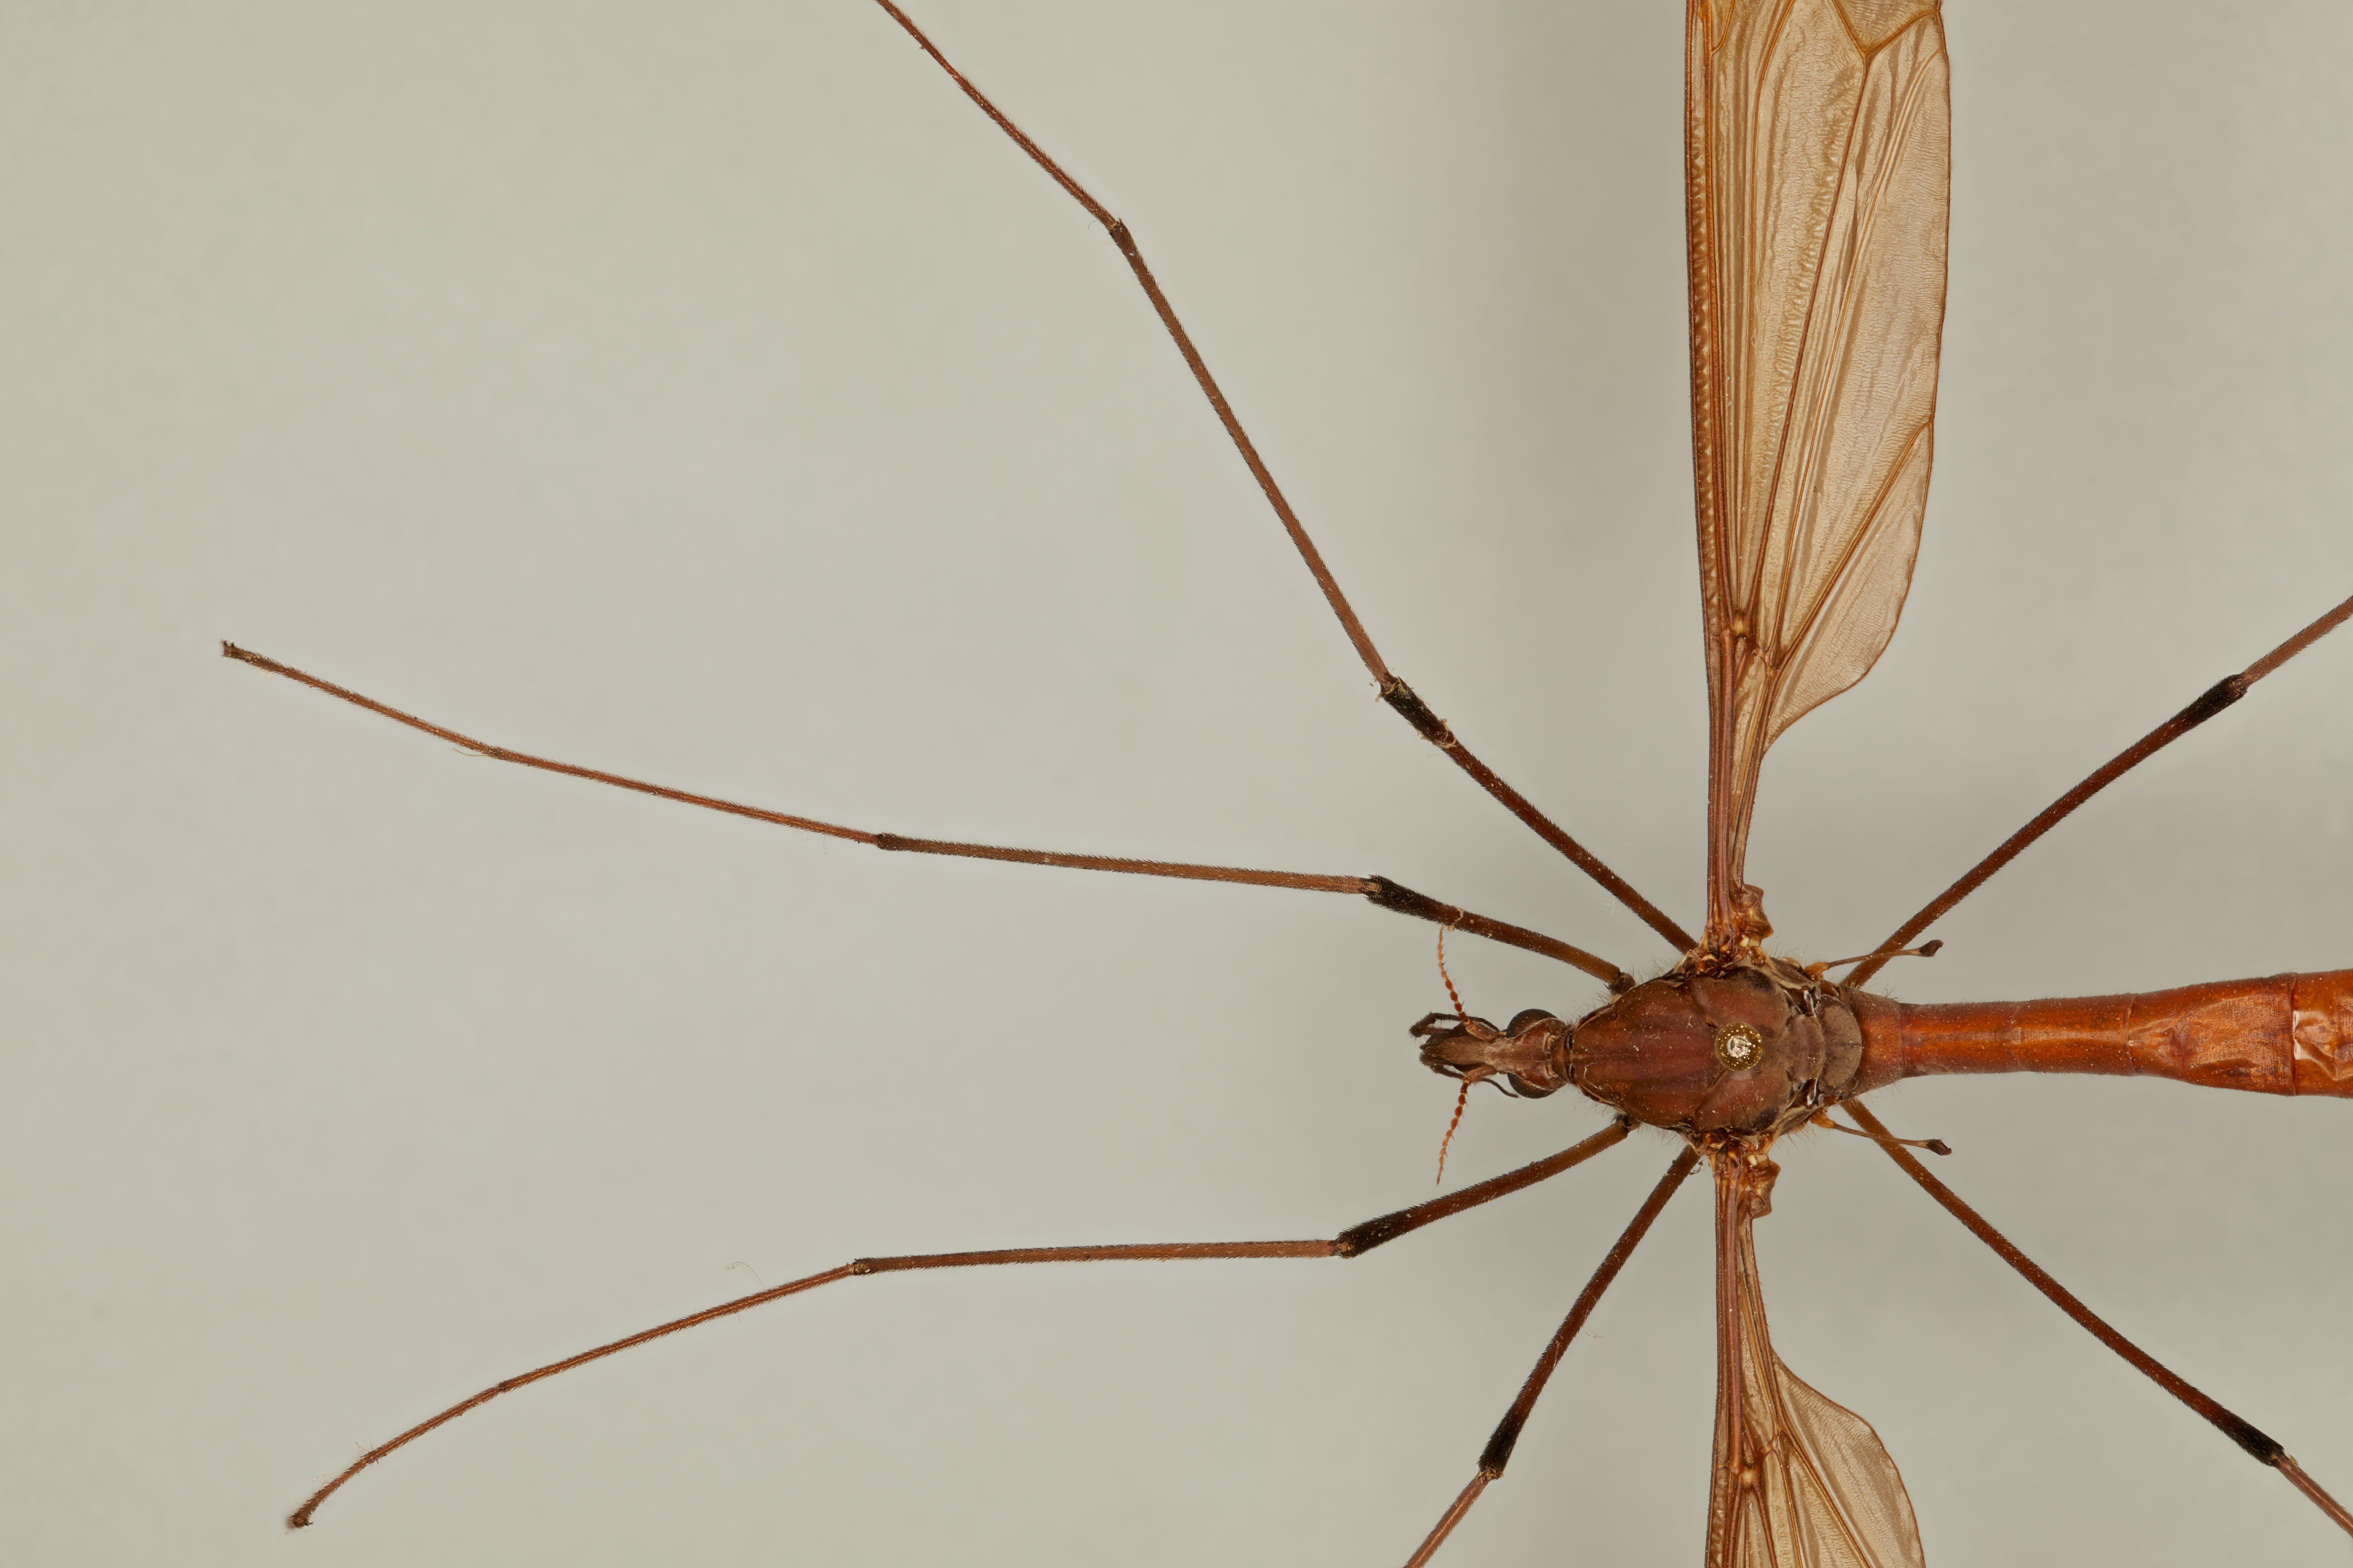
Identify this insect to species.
Holorusia hespera
